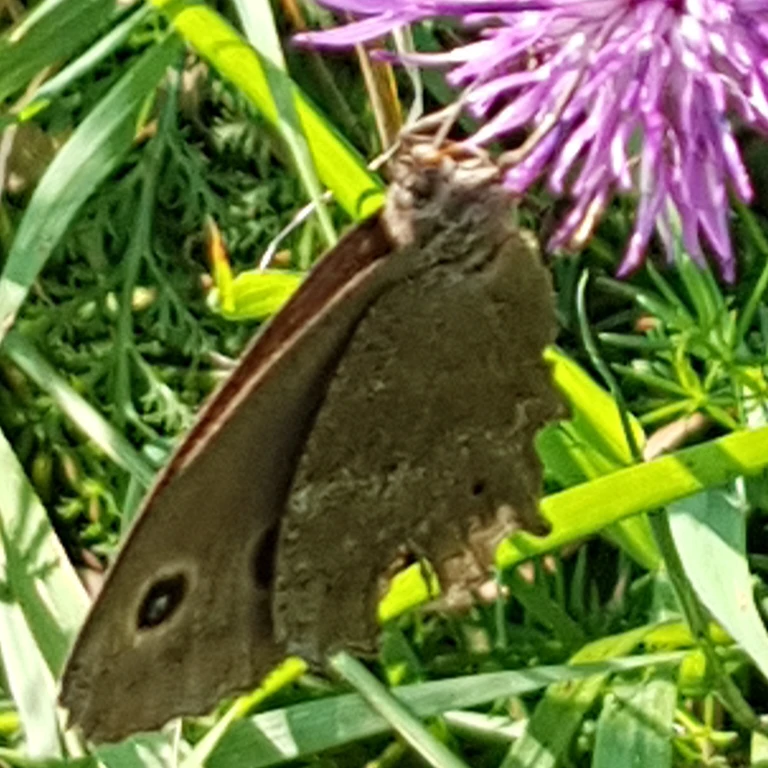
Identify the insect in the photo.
Minois dryas
